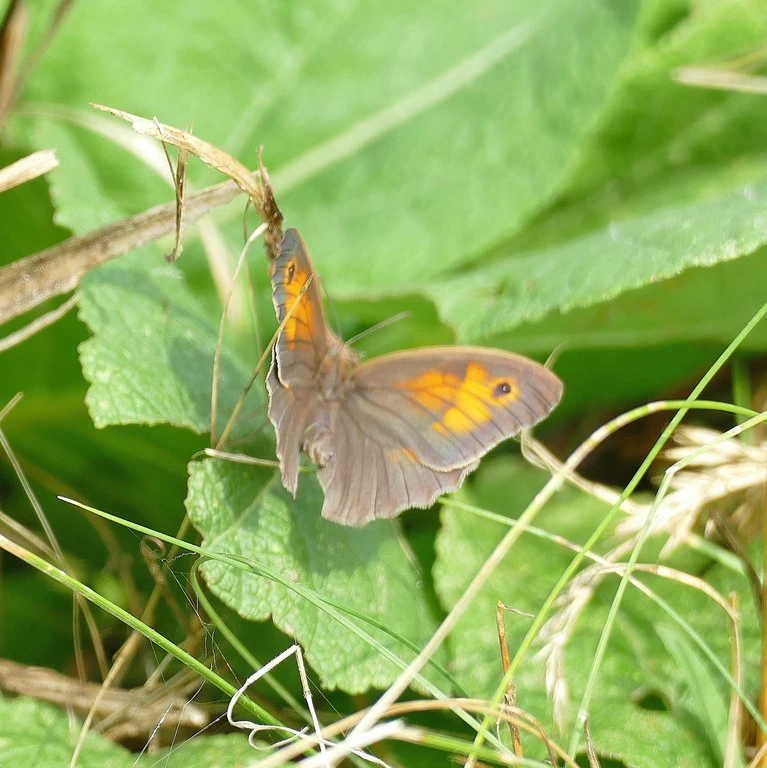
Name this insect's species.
Maniola jurtina
